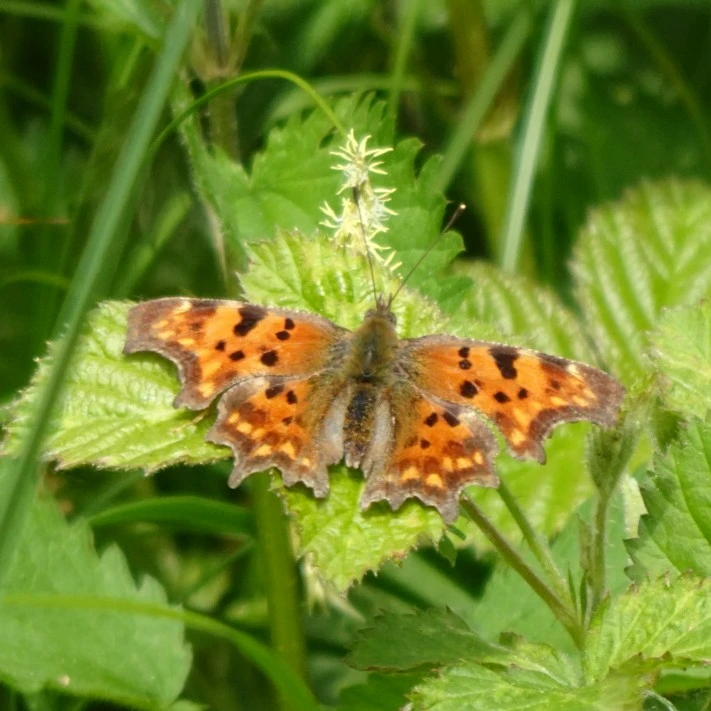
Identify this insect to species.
Polygonia c-album
